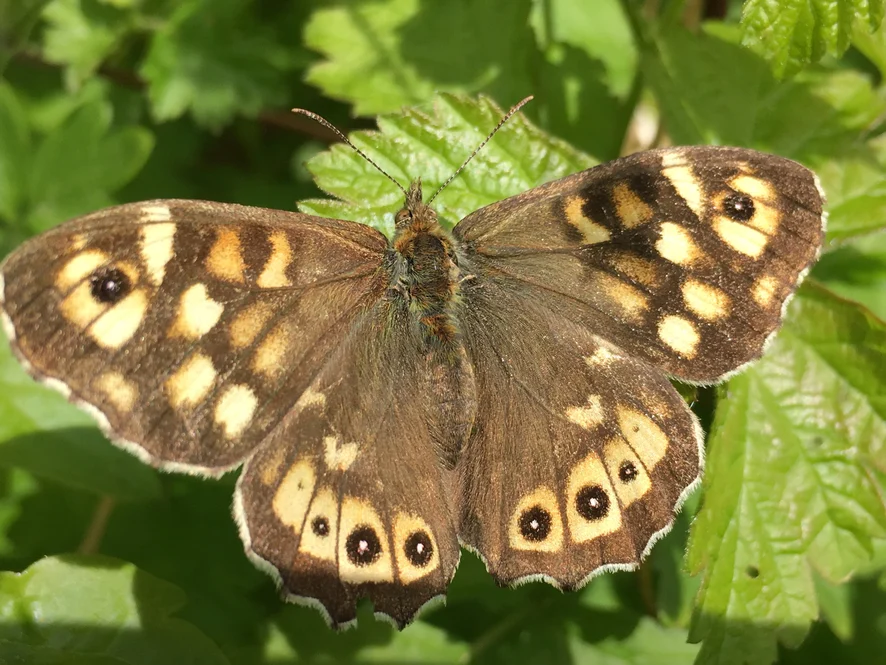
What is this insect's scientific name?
Pararge aegeria
